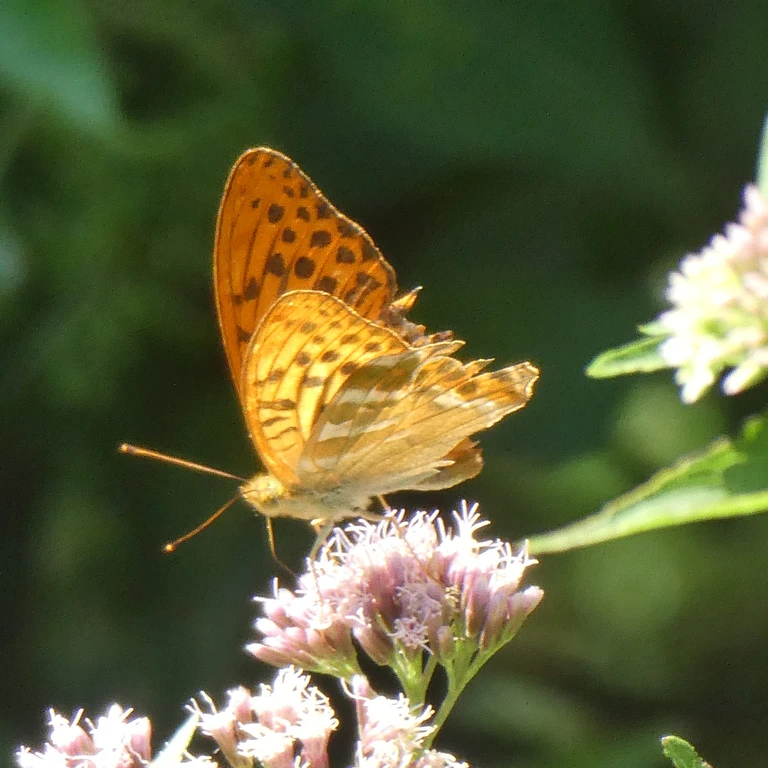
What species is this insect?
Argynnis paphia
